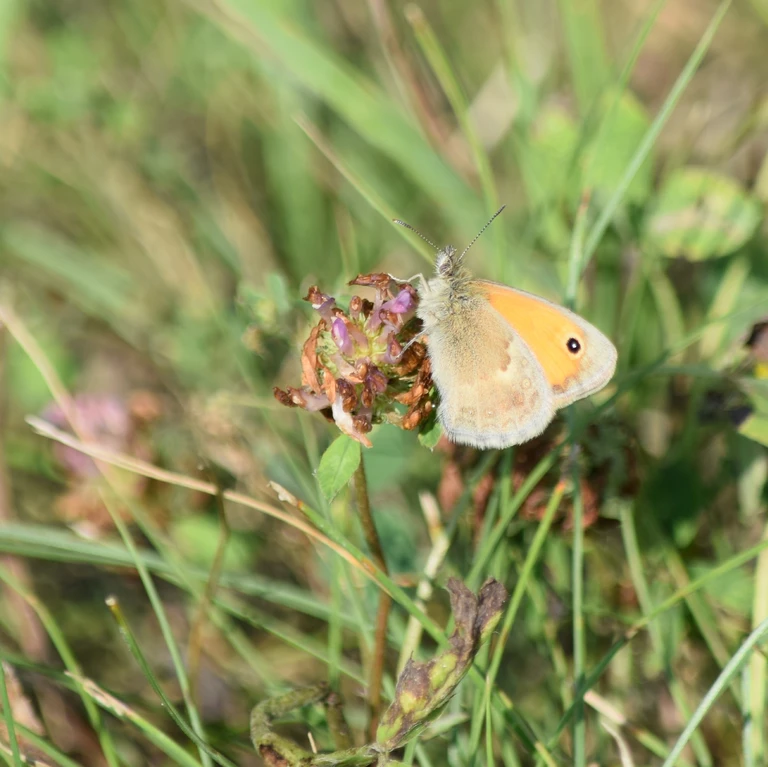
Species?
Coenonympha pamphilus
